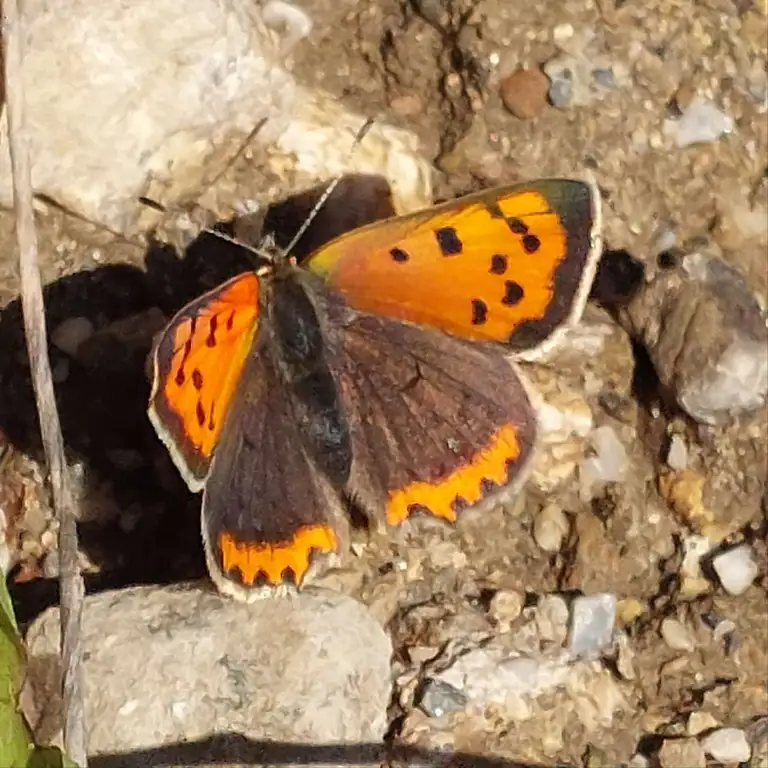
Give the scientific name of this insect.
Lycaena phlaeas
